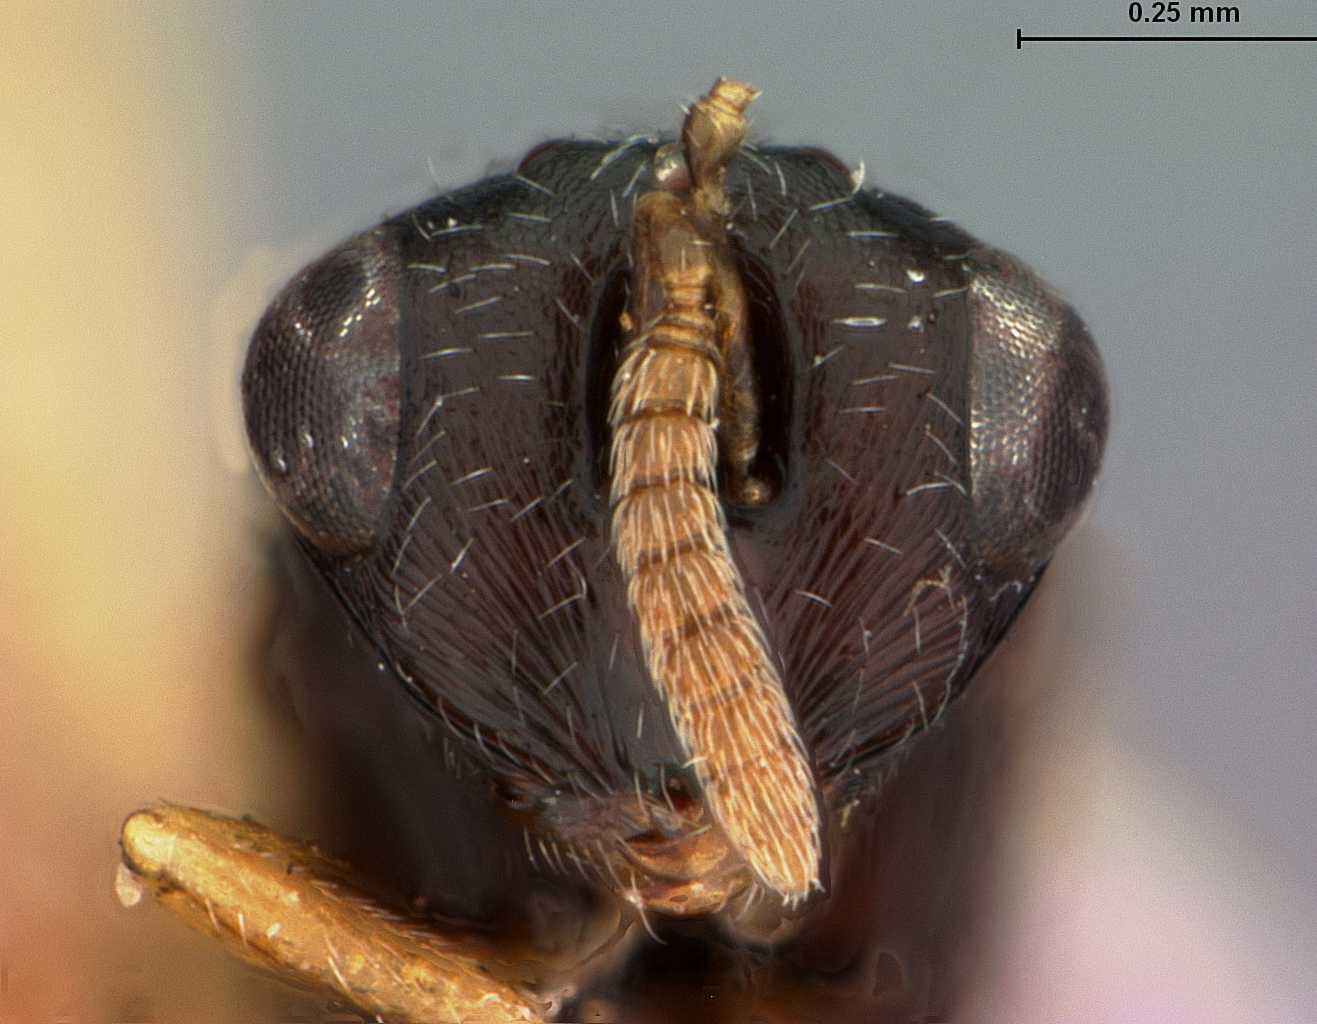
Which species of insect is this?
Rileya cecidomyiae
